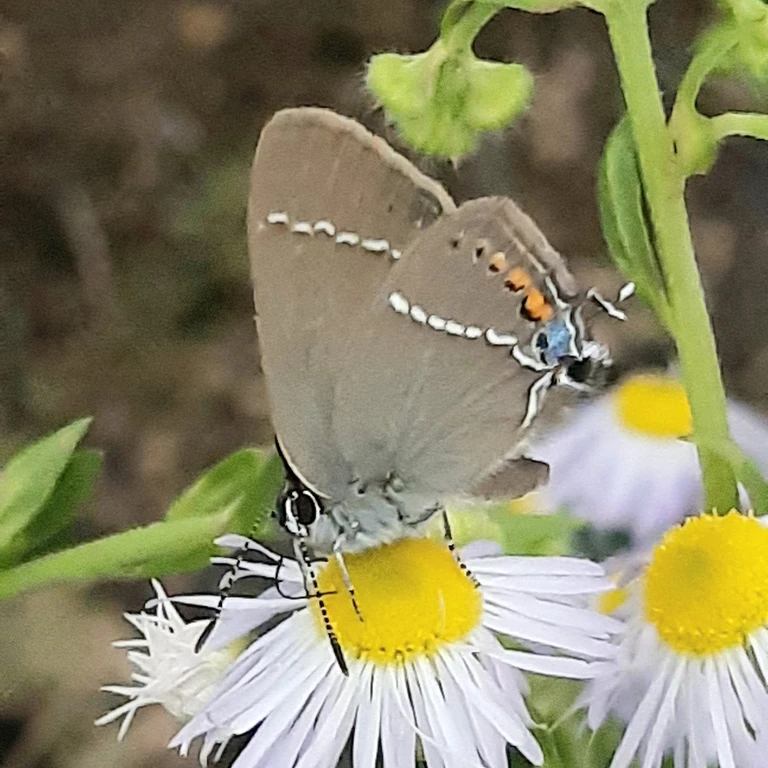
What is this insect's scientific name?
Satyrium spini (also Tuttiola spini)
